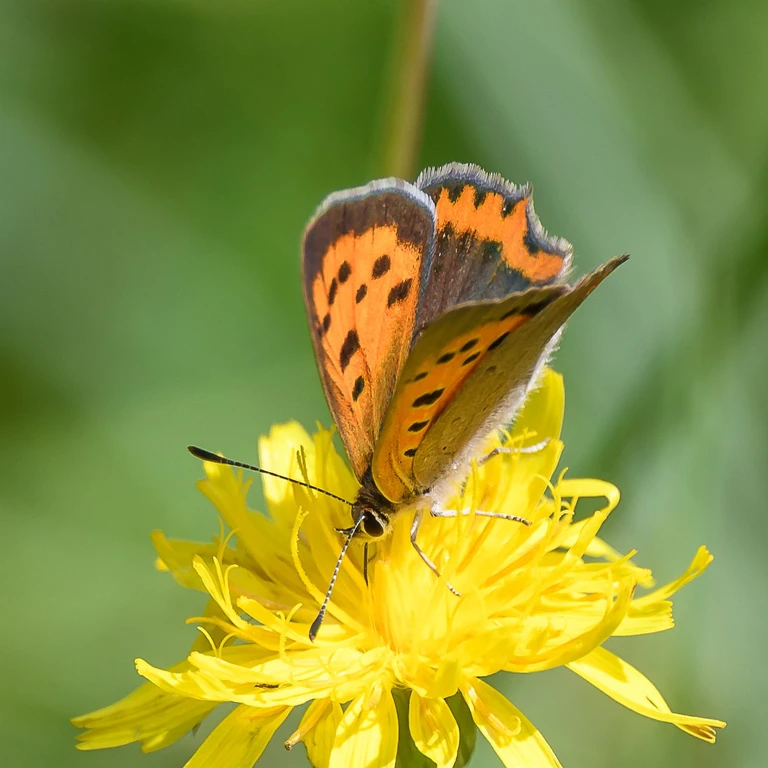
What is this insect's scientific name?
Lycaena phlaeas
